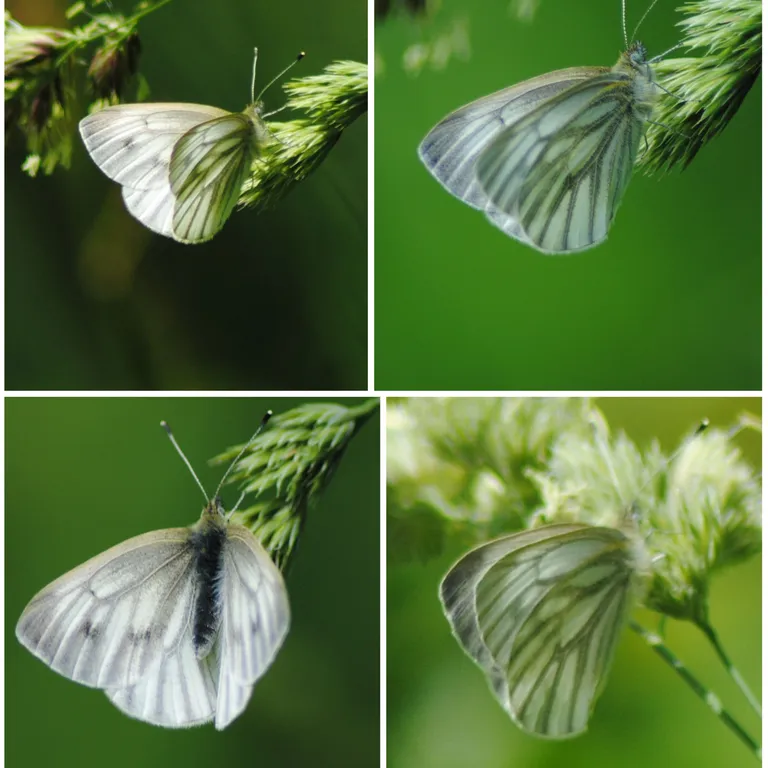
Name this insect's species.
Pieris bryoniae
